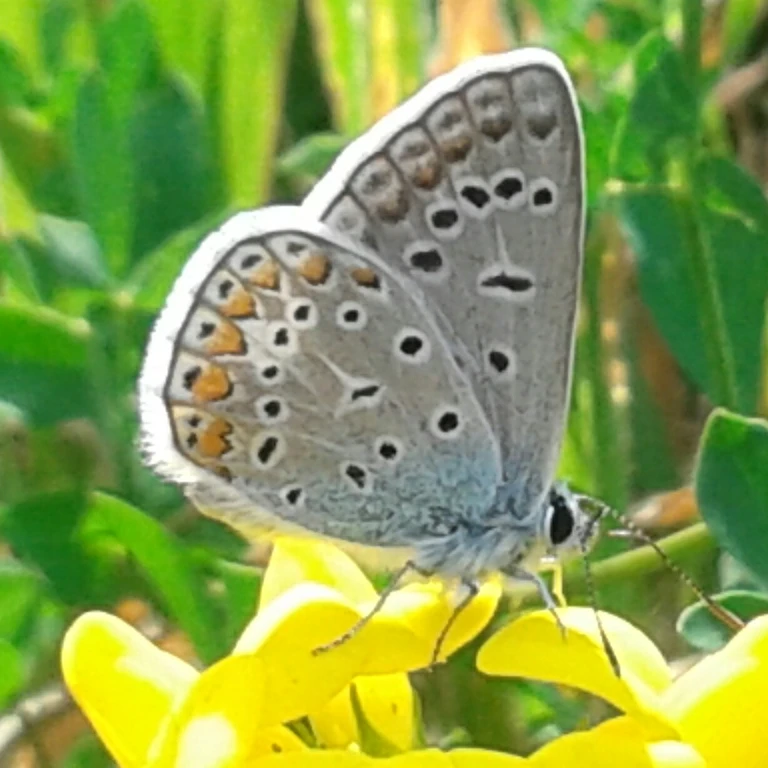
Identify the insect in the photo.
Polyommatus icarus
